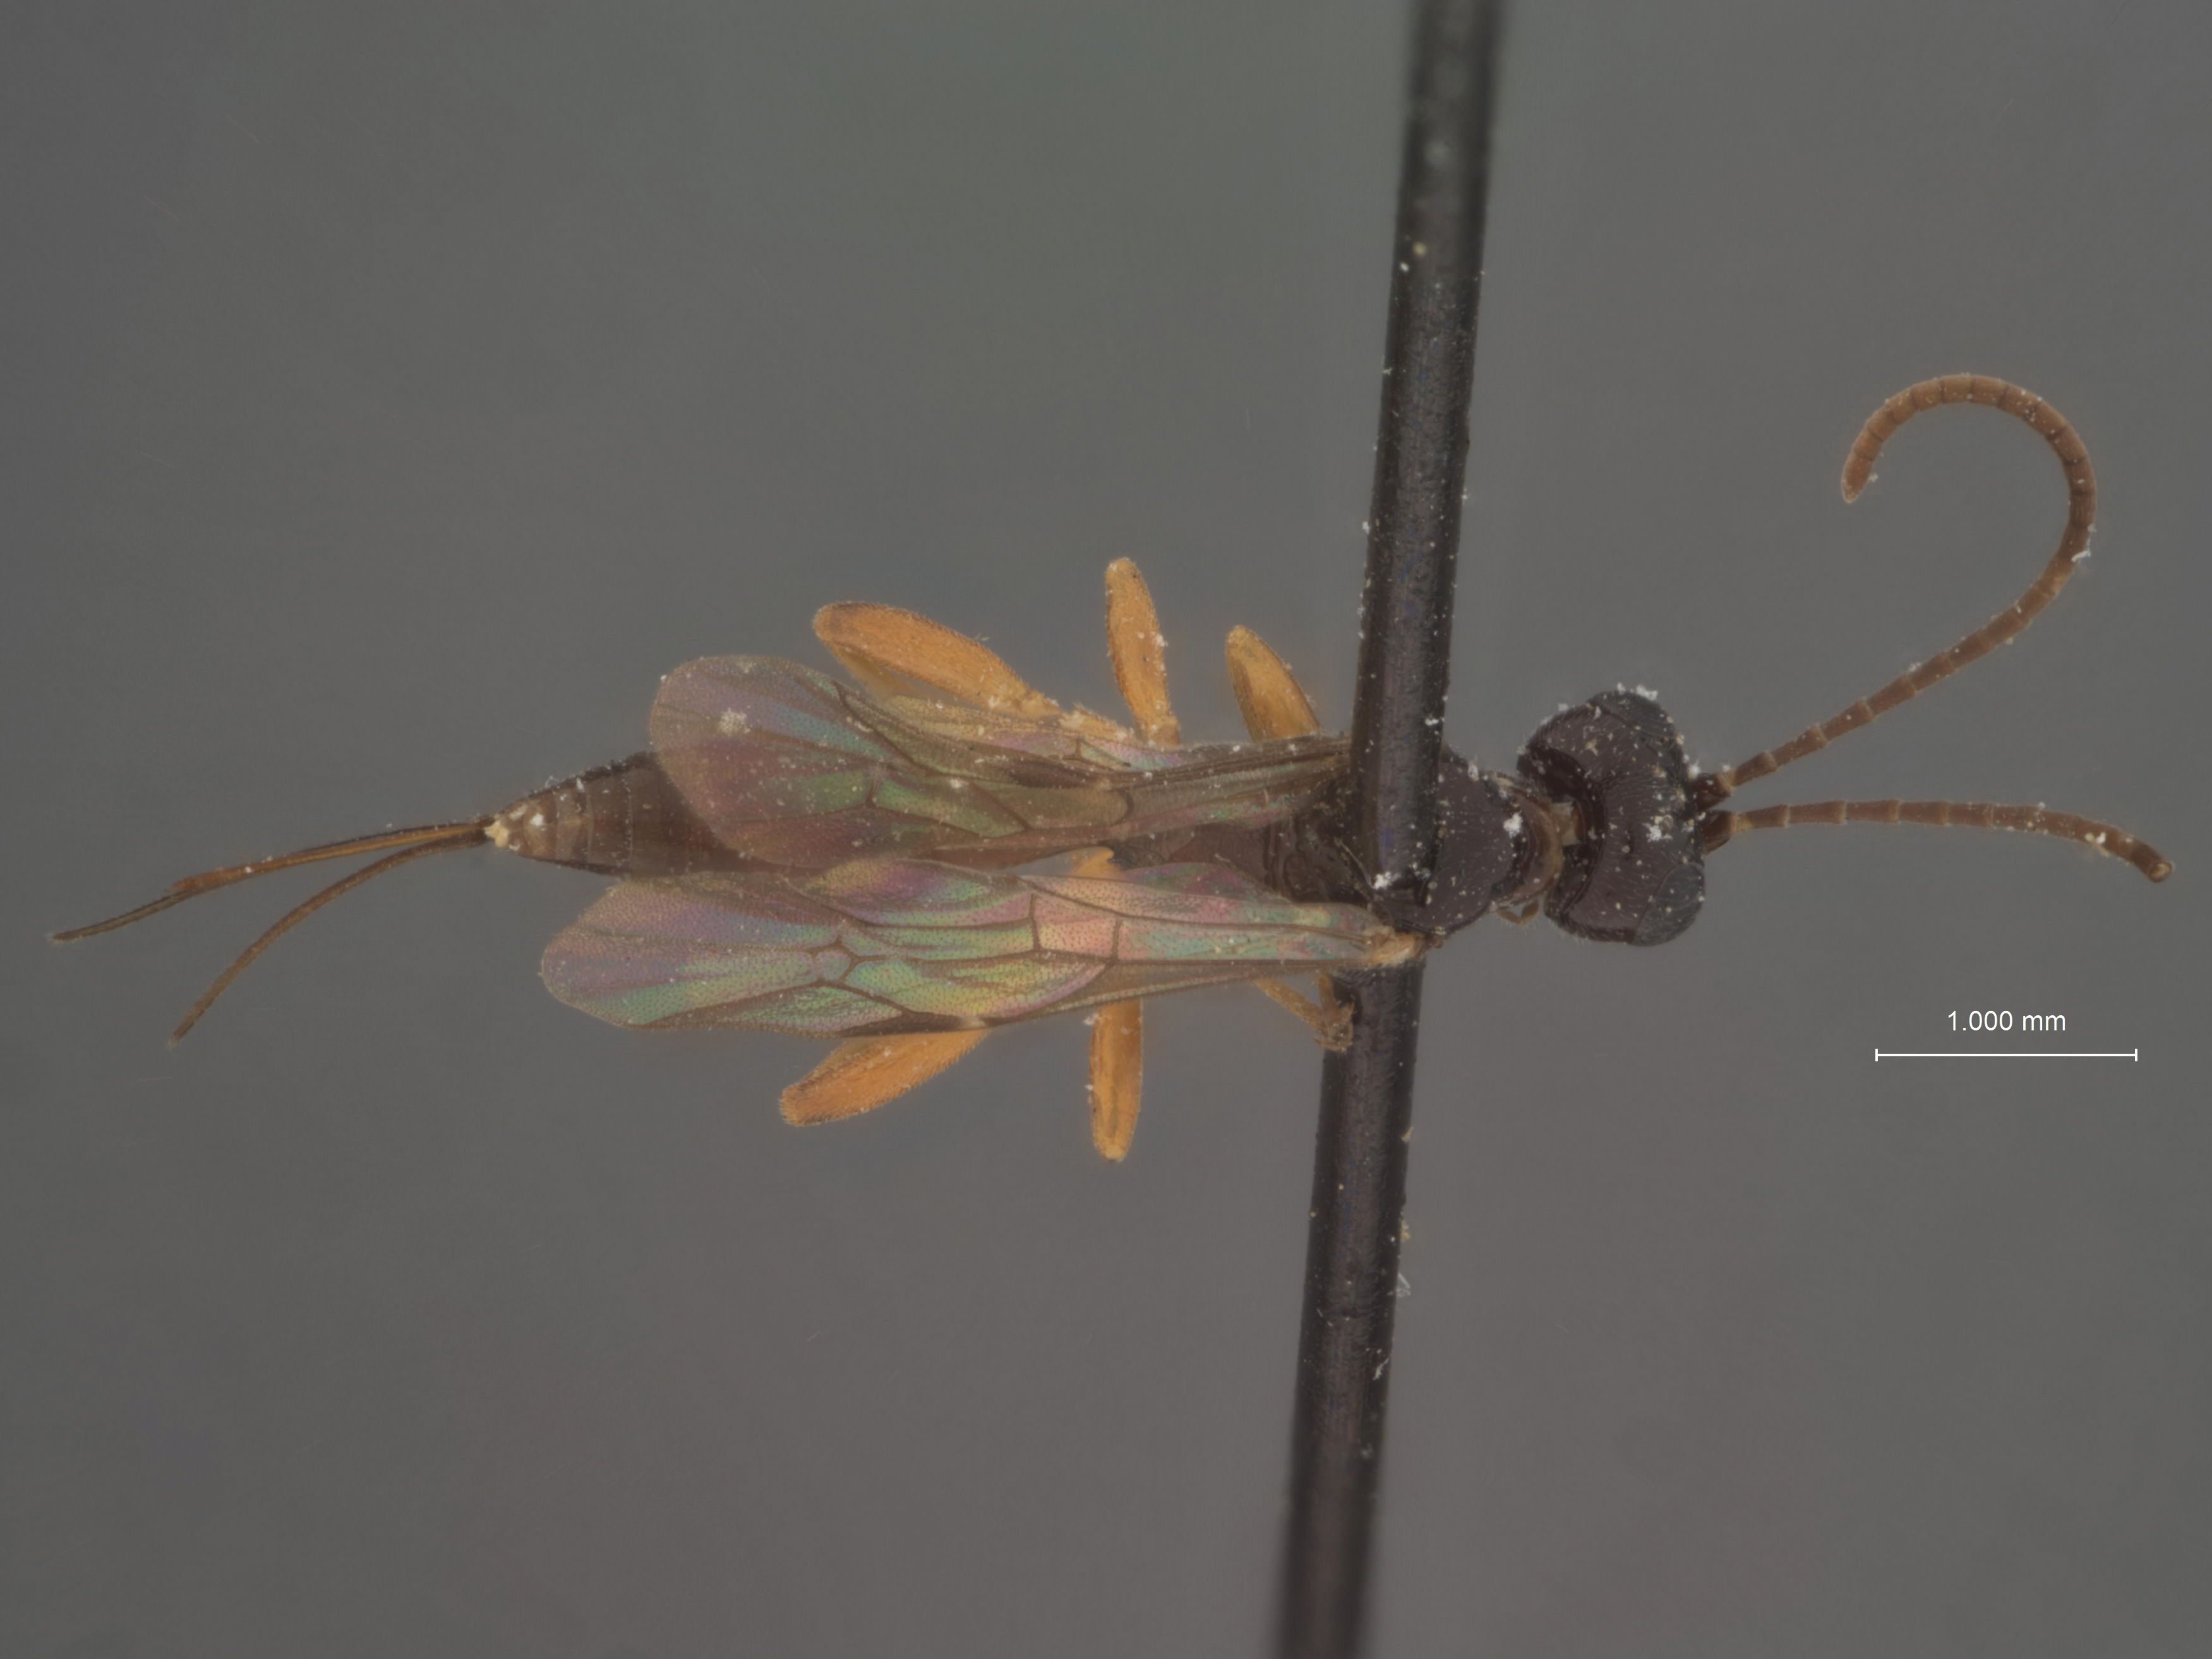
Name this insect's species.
Chaeretymma minuta
